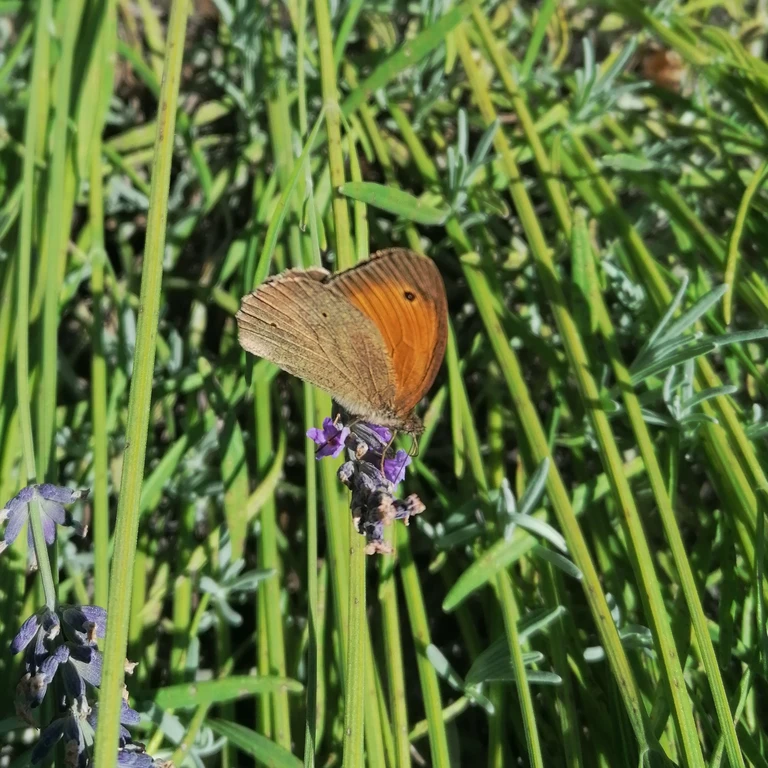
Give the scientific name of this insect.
Maniola jurtina
